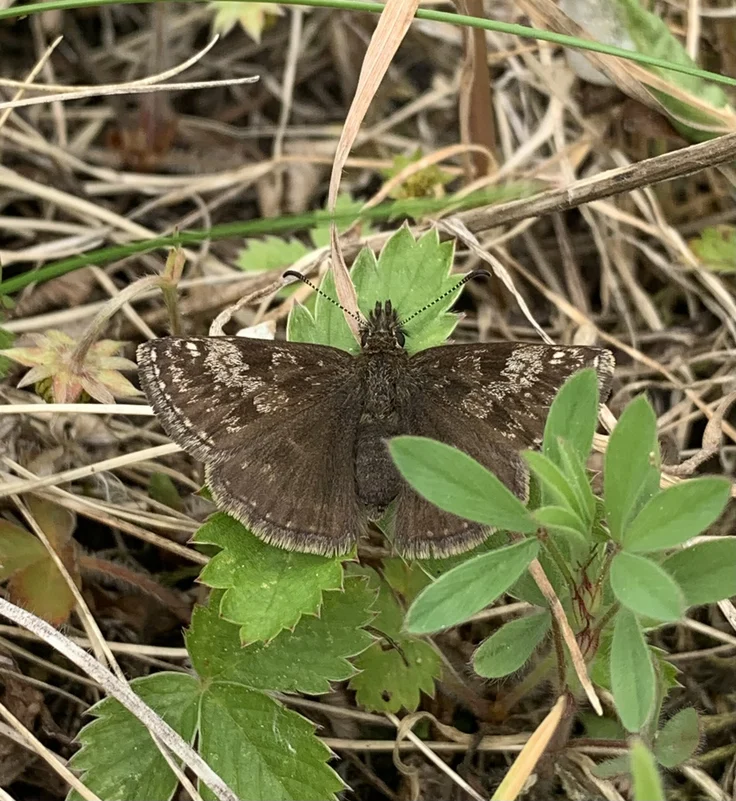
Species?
Erynnis tages
